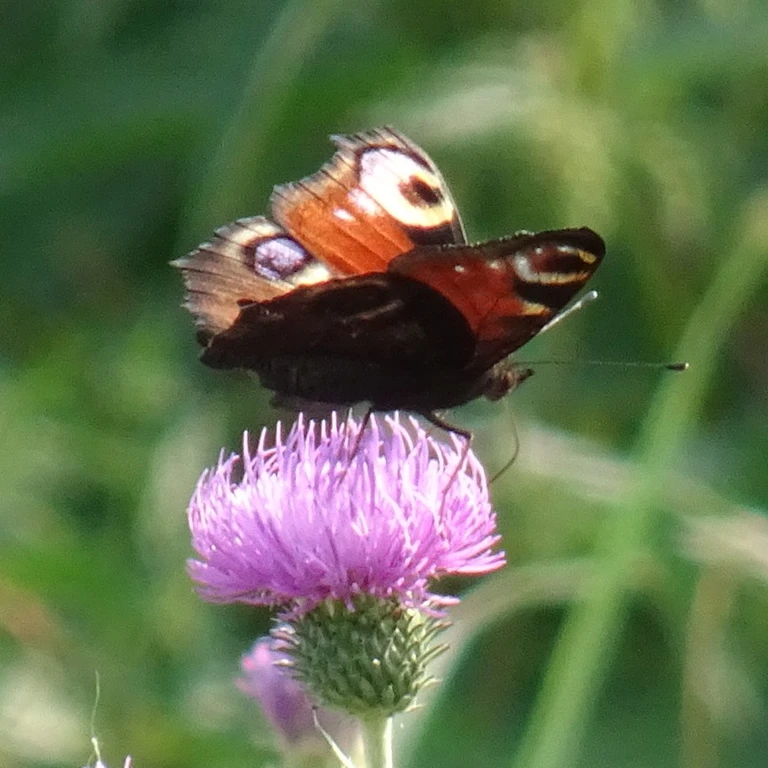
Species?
Aglais io
